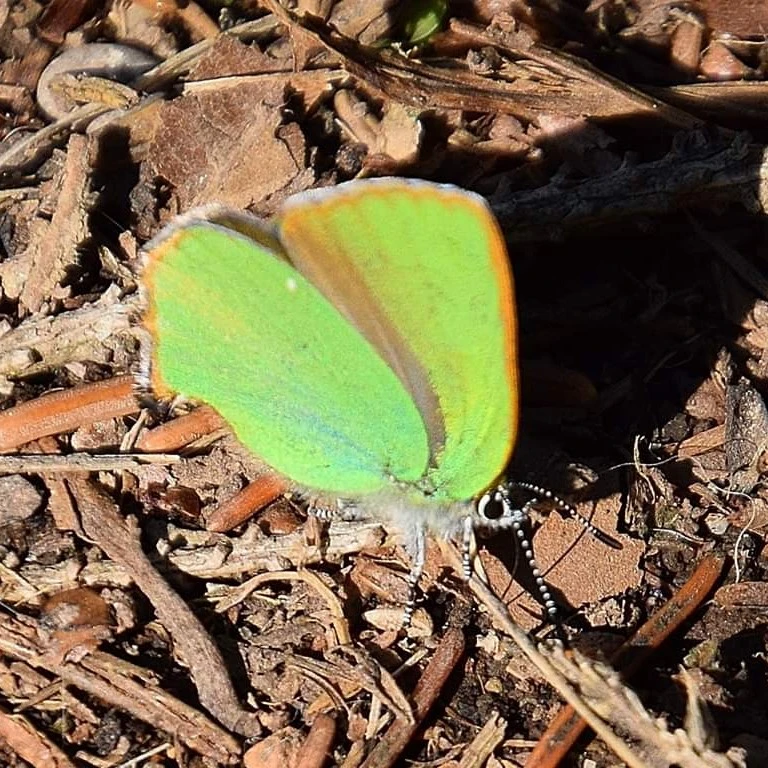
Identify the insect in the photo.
Callophrys rubi
